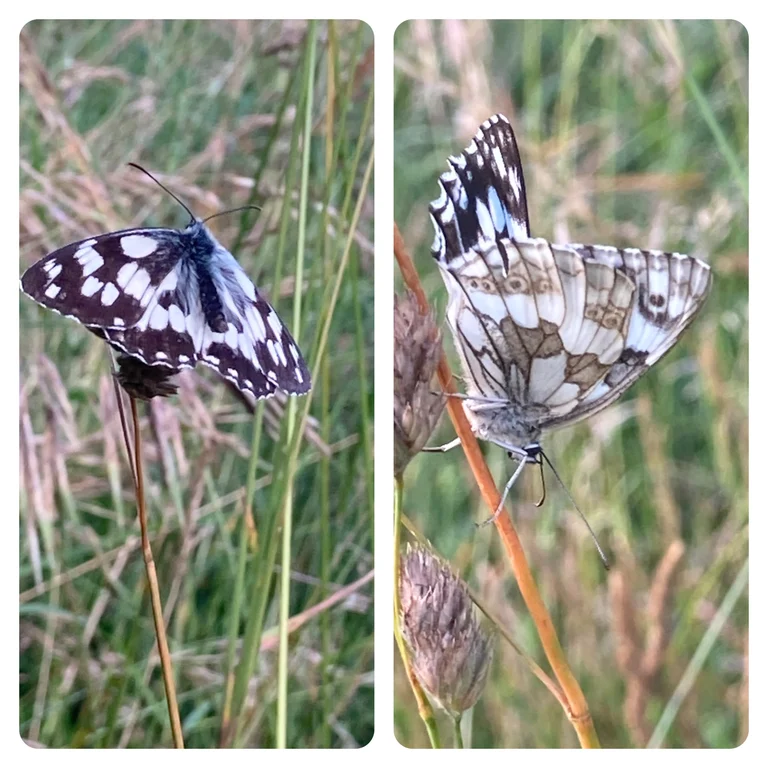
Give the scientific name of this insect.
Melanargia galathea
